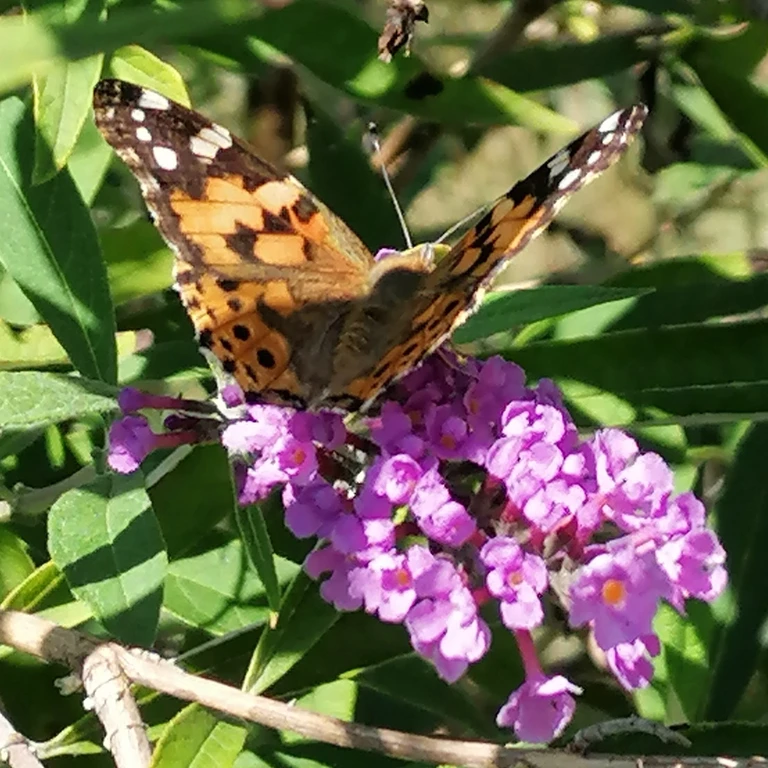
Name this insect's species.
Vanessa cardui
